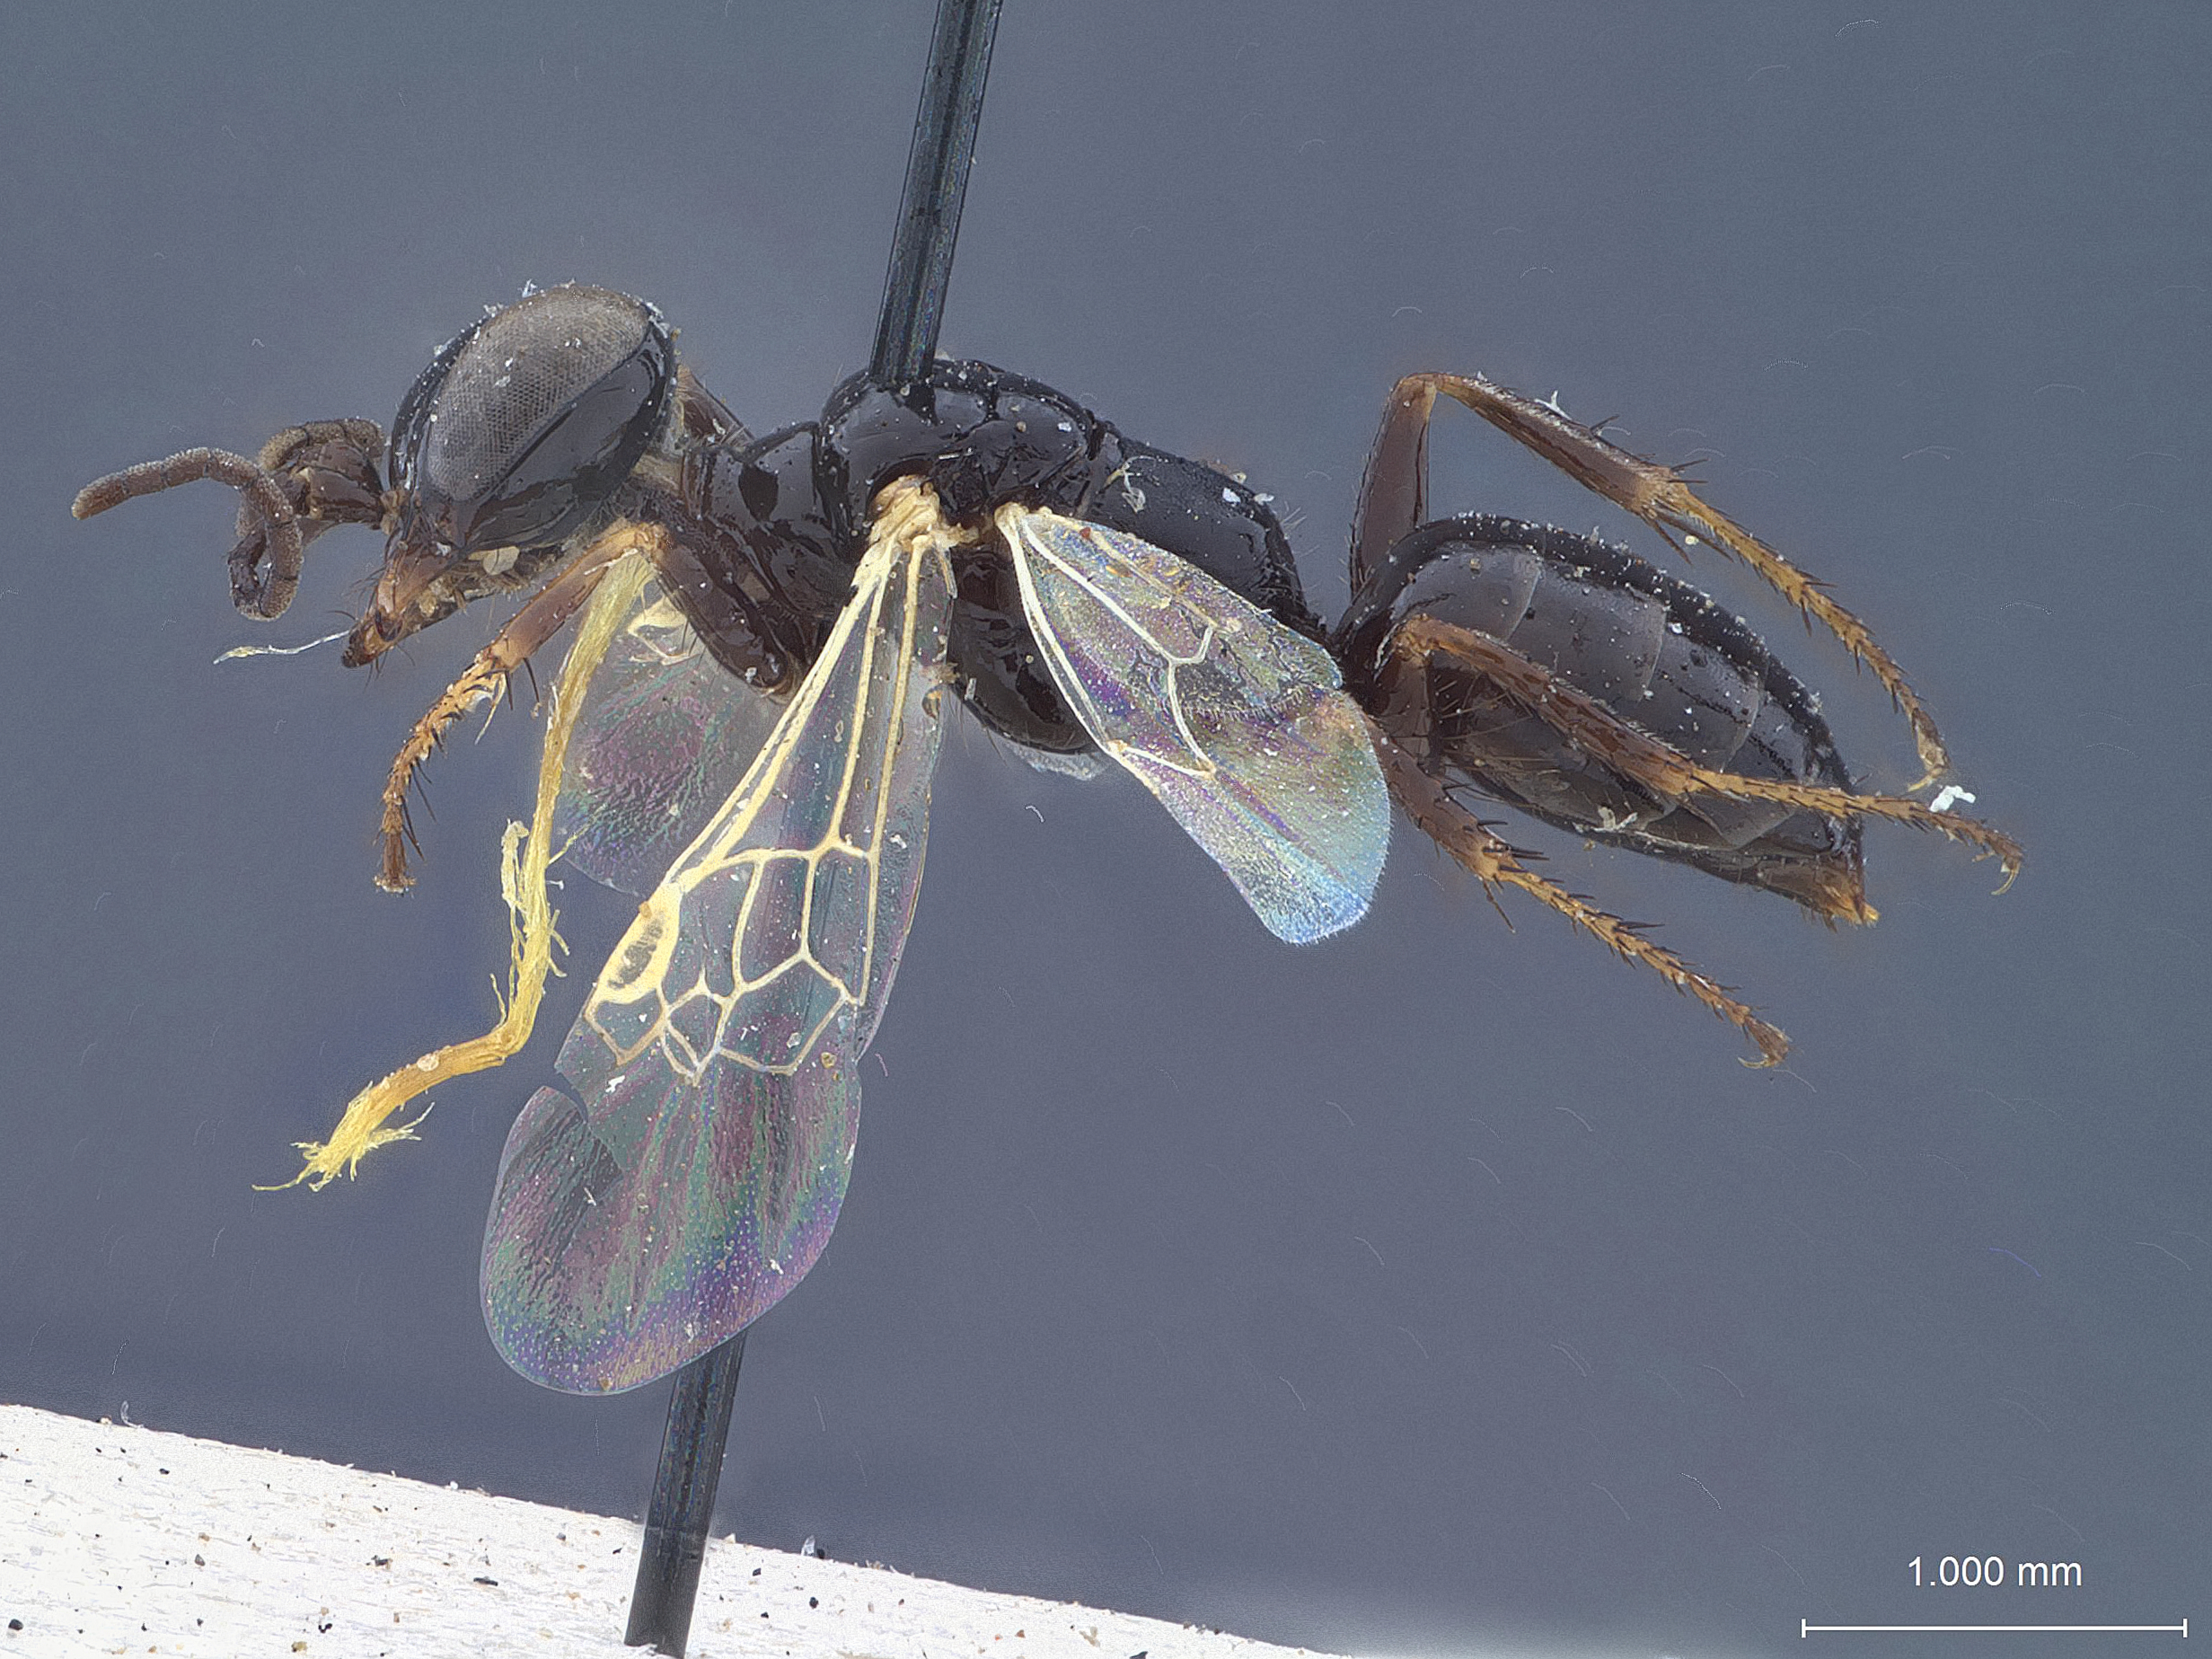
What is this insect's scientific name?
Diploplectron palaearcticum
